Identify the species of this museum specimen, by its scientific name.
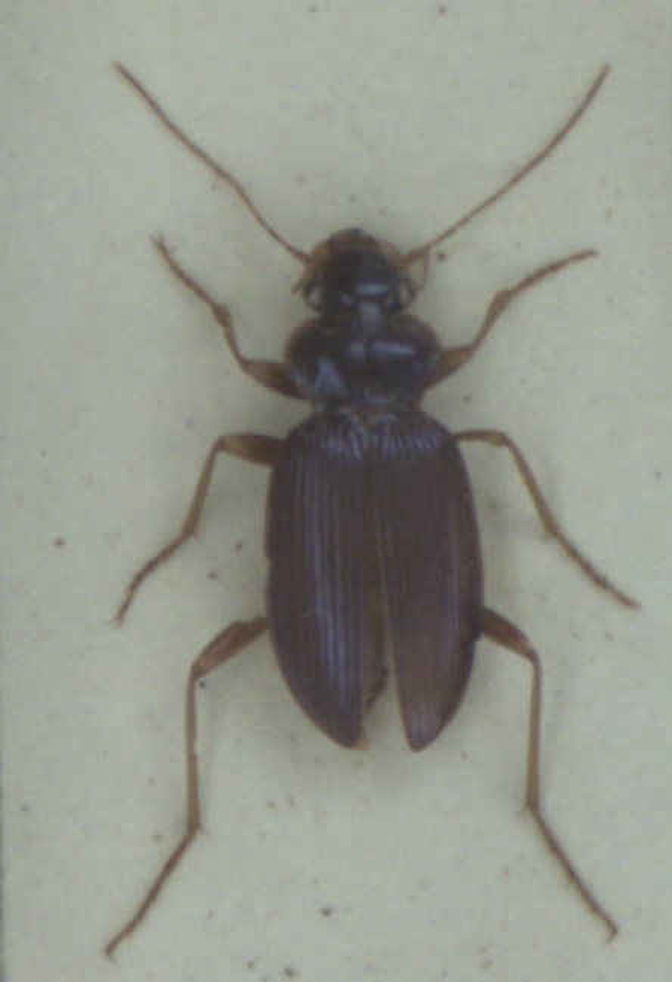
Leistus spinibarbis
